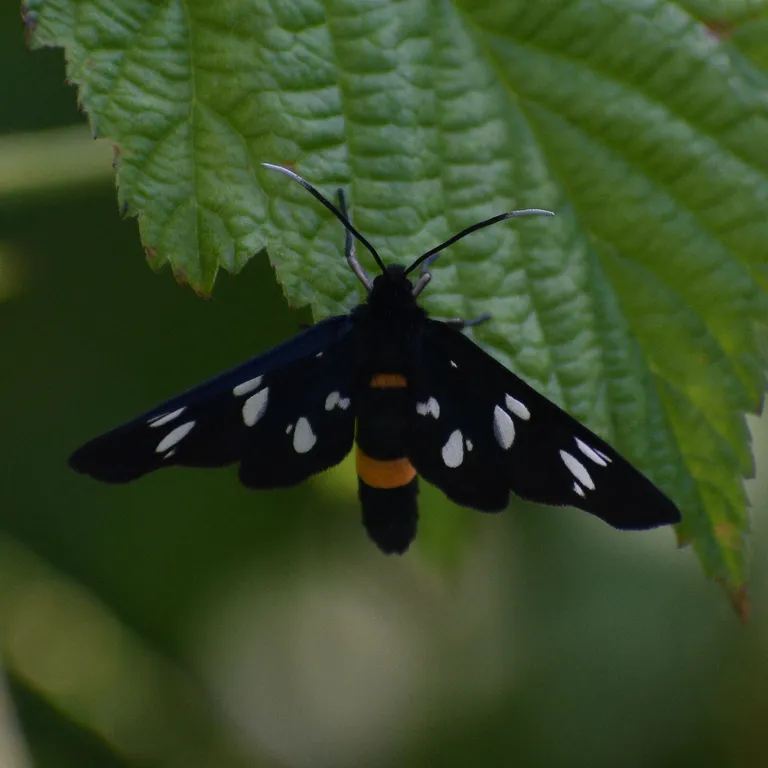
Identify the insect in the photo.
Amata phegea
